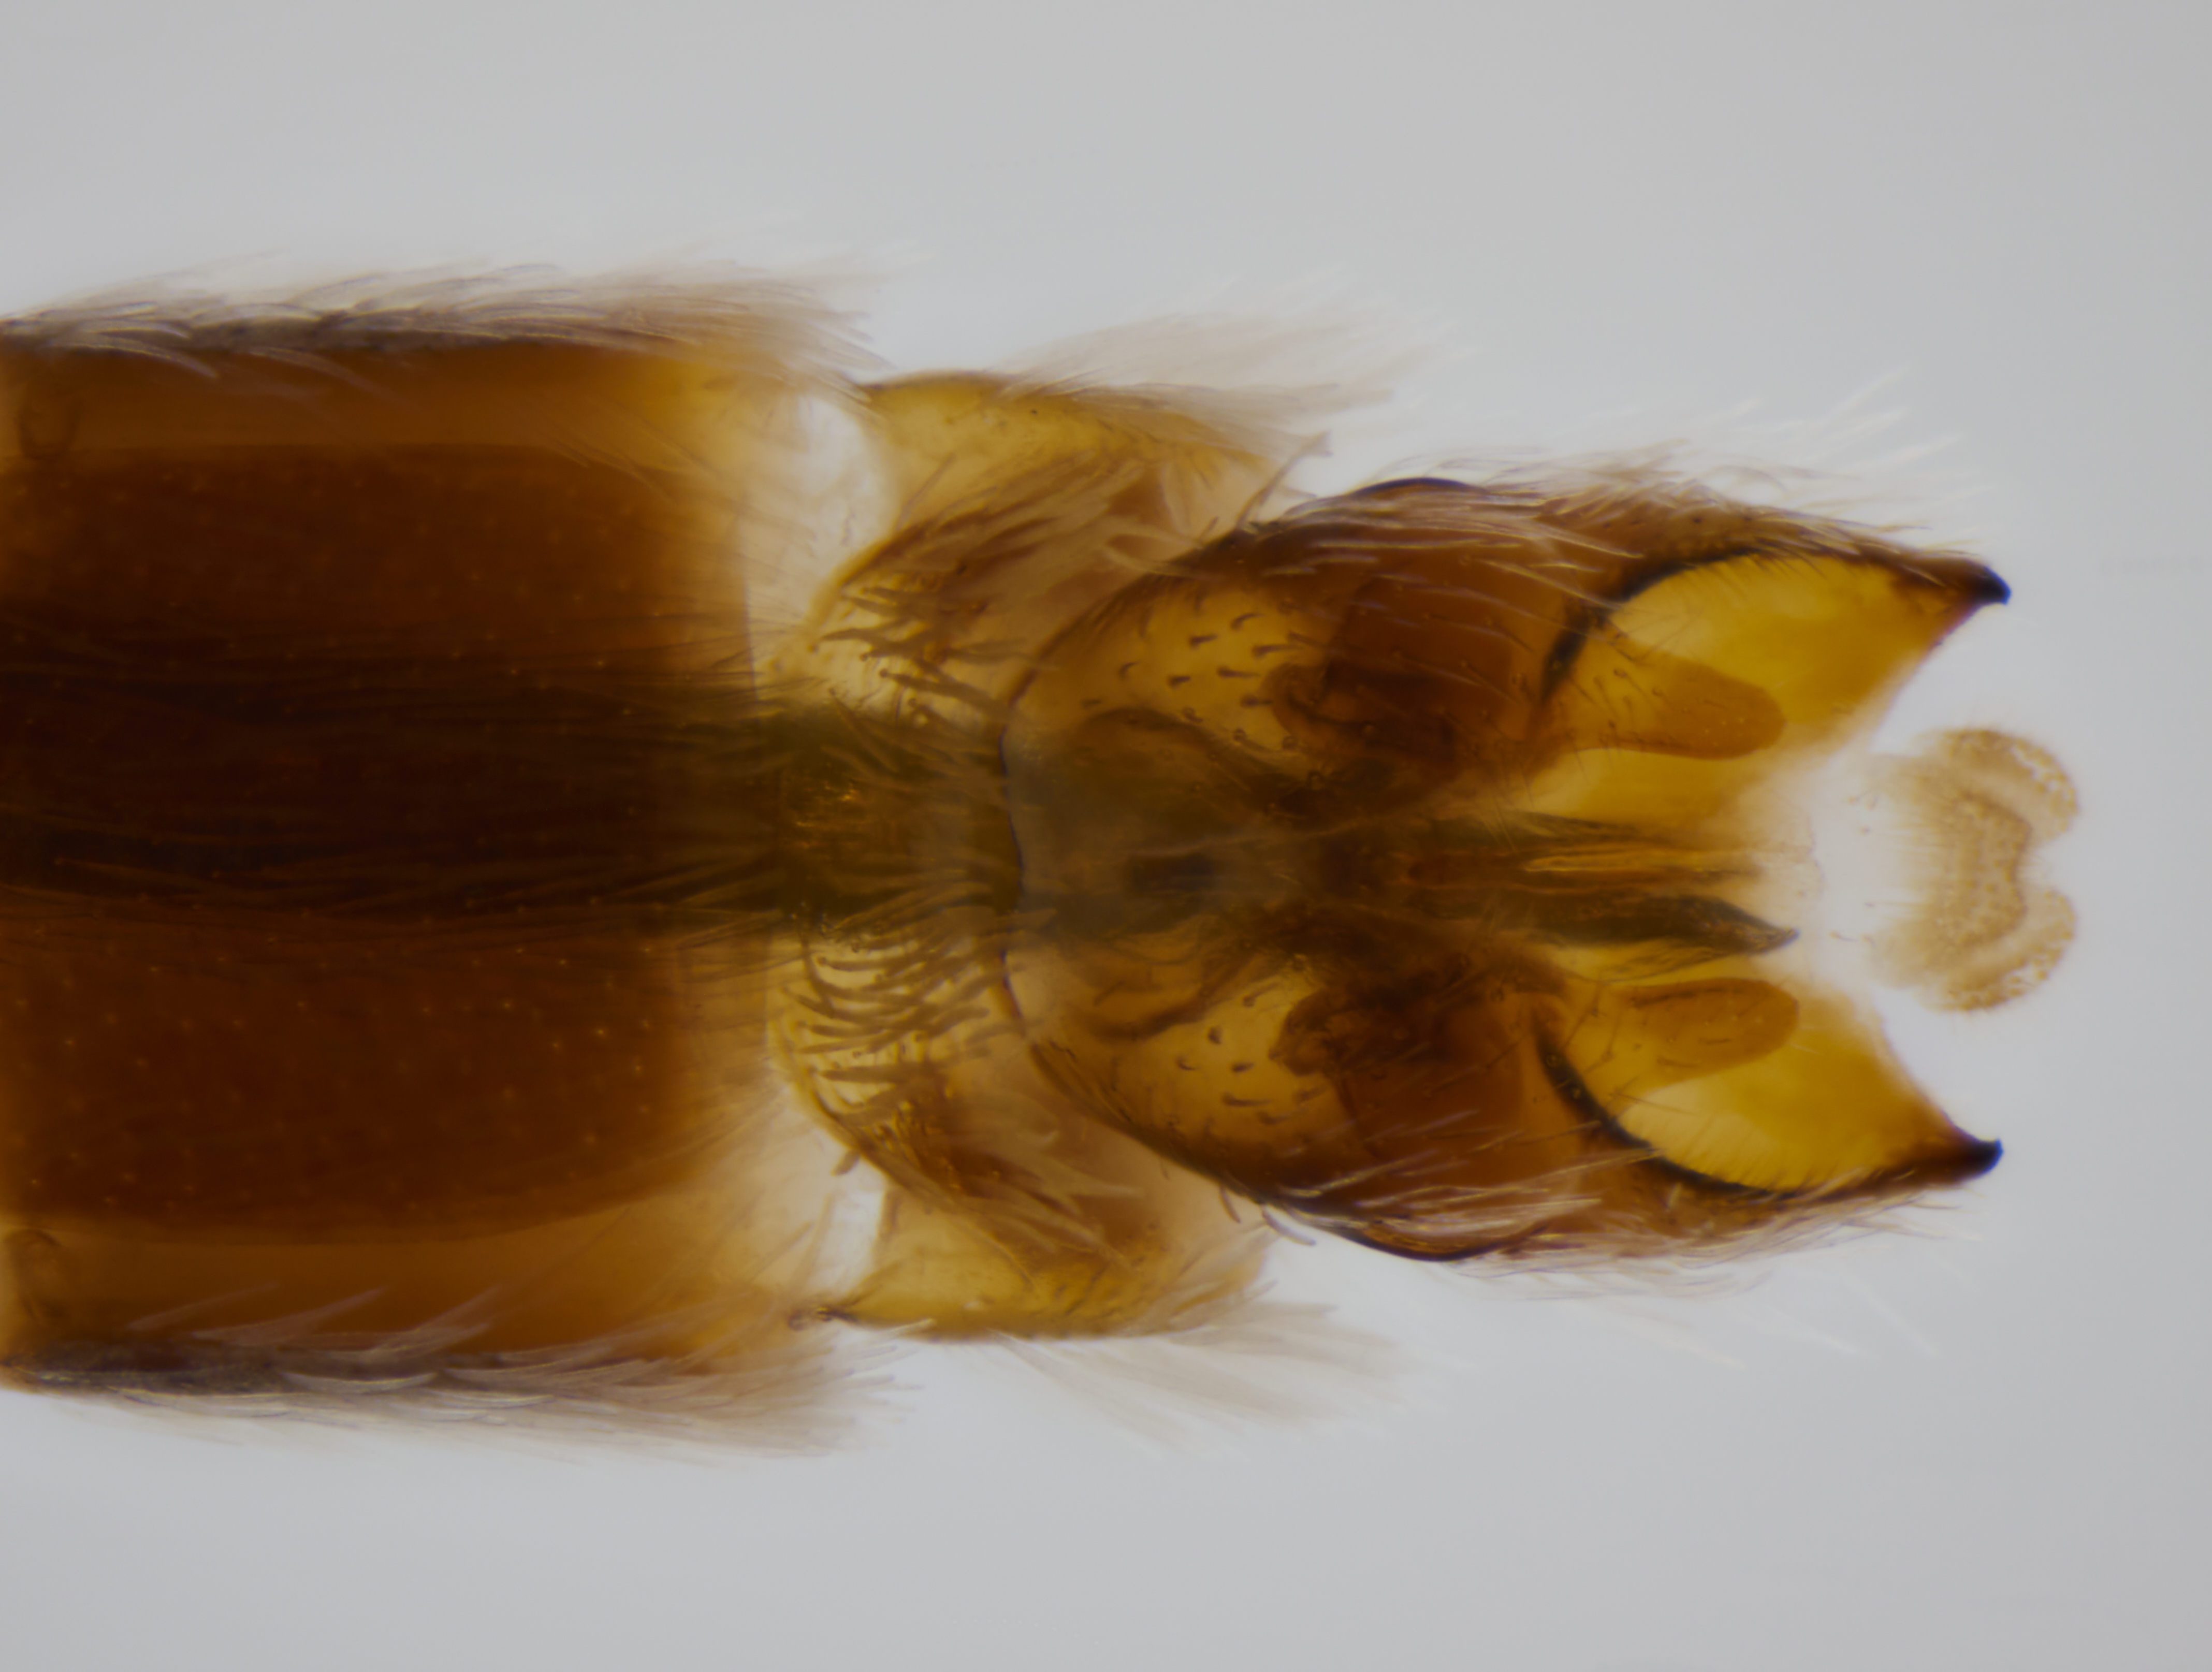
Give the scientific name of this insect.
Eremohaplomydas gobabebensis
